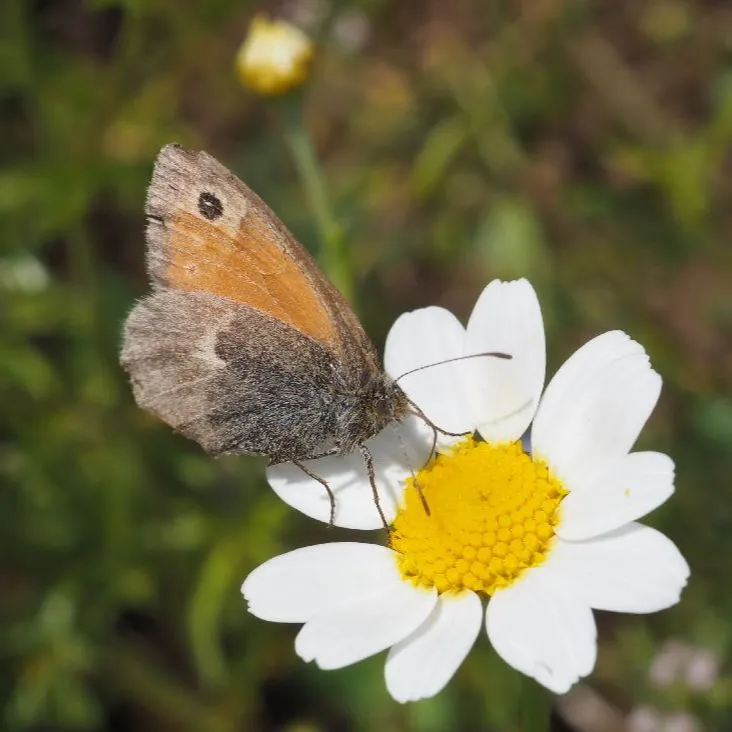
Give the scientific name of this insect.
Coenonympha pamphilus
